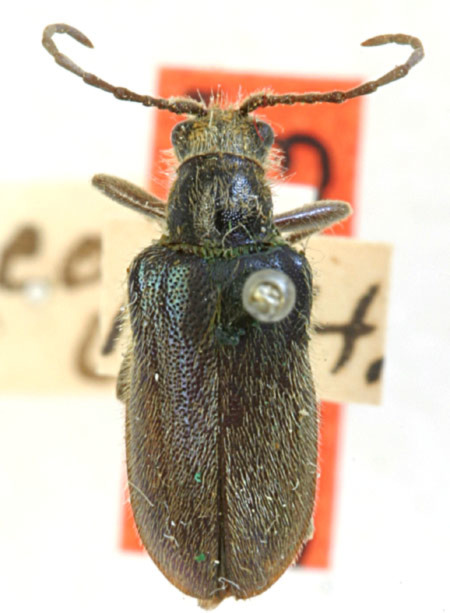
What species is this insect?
Brachysomida versicolor (also Brachysomida californica)
